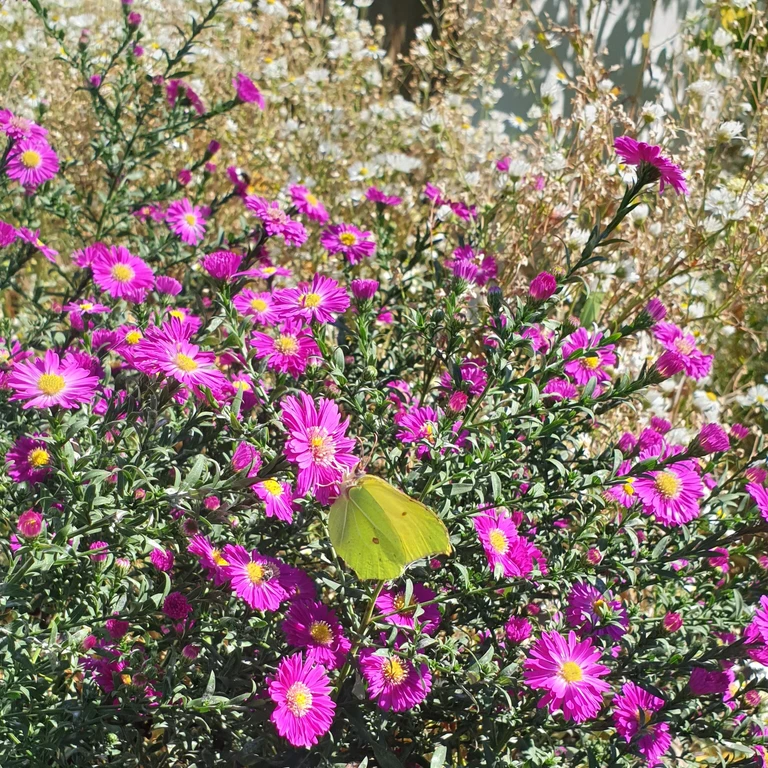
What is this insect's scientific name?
Gonepteryx rhamni
